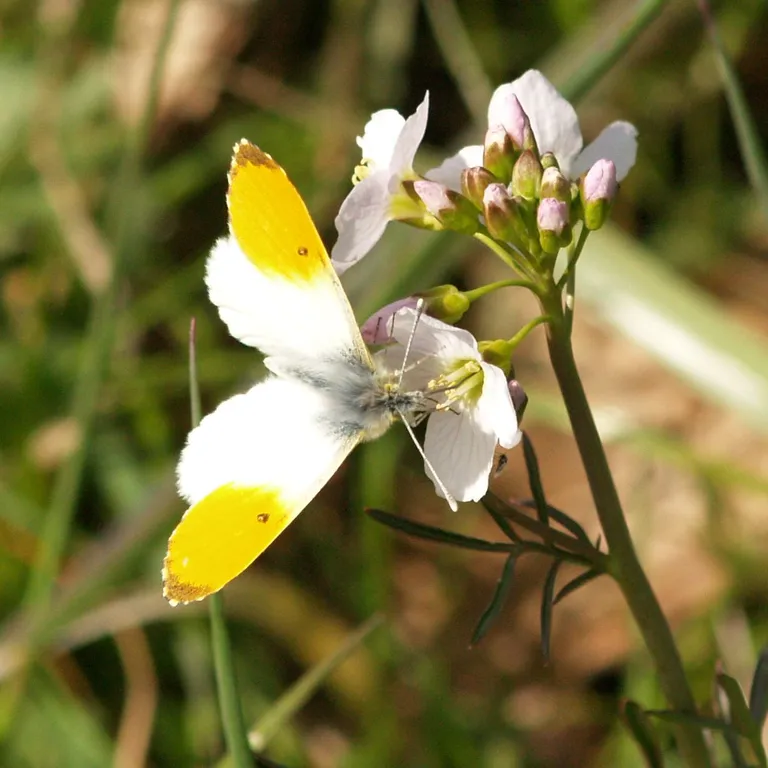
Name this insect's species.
Anthocharis cardamines
